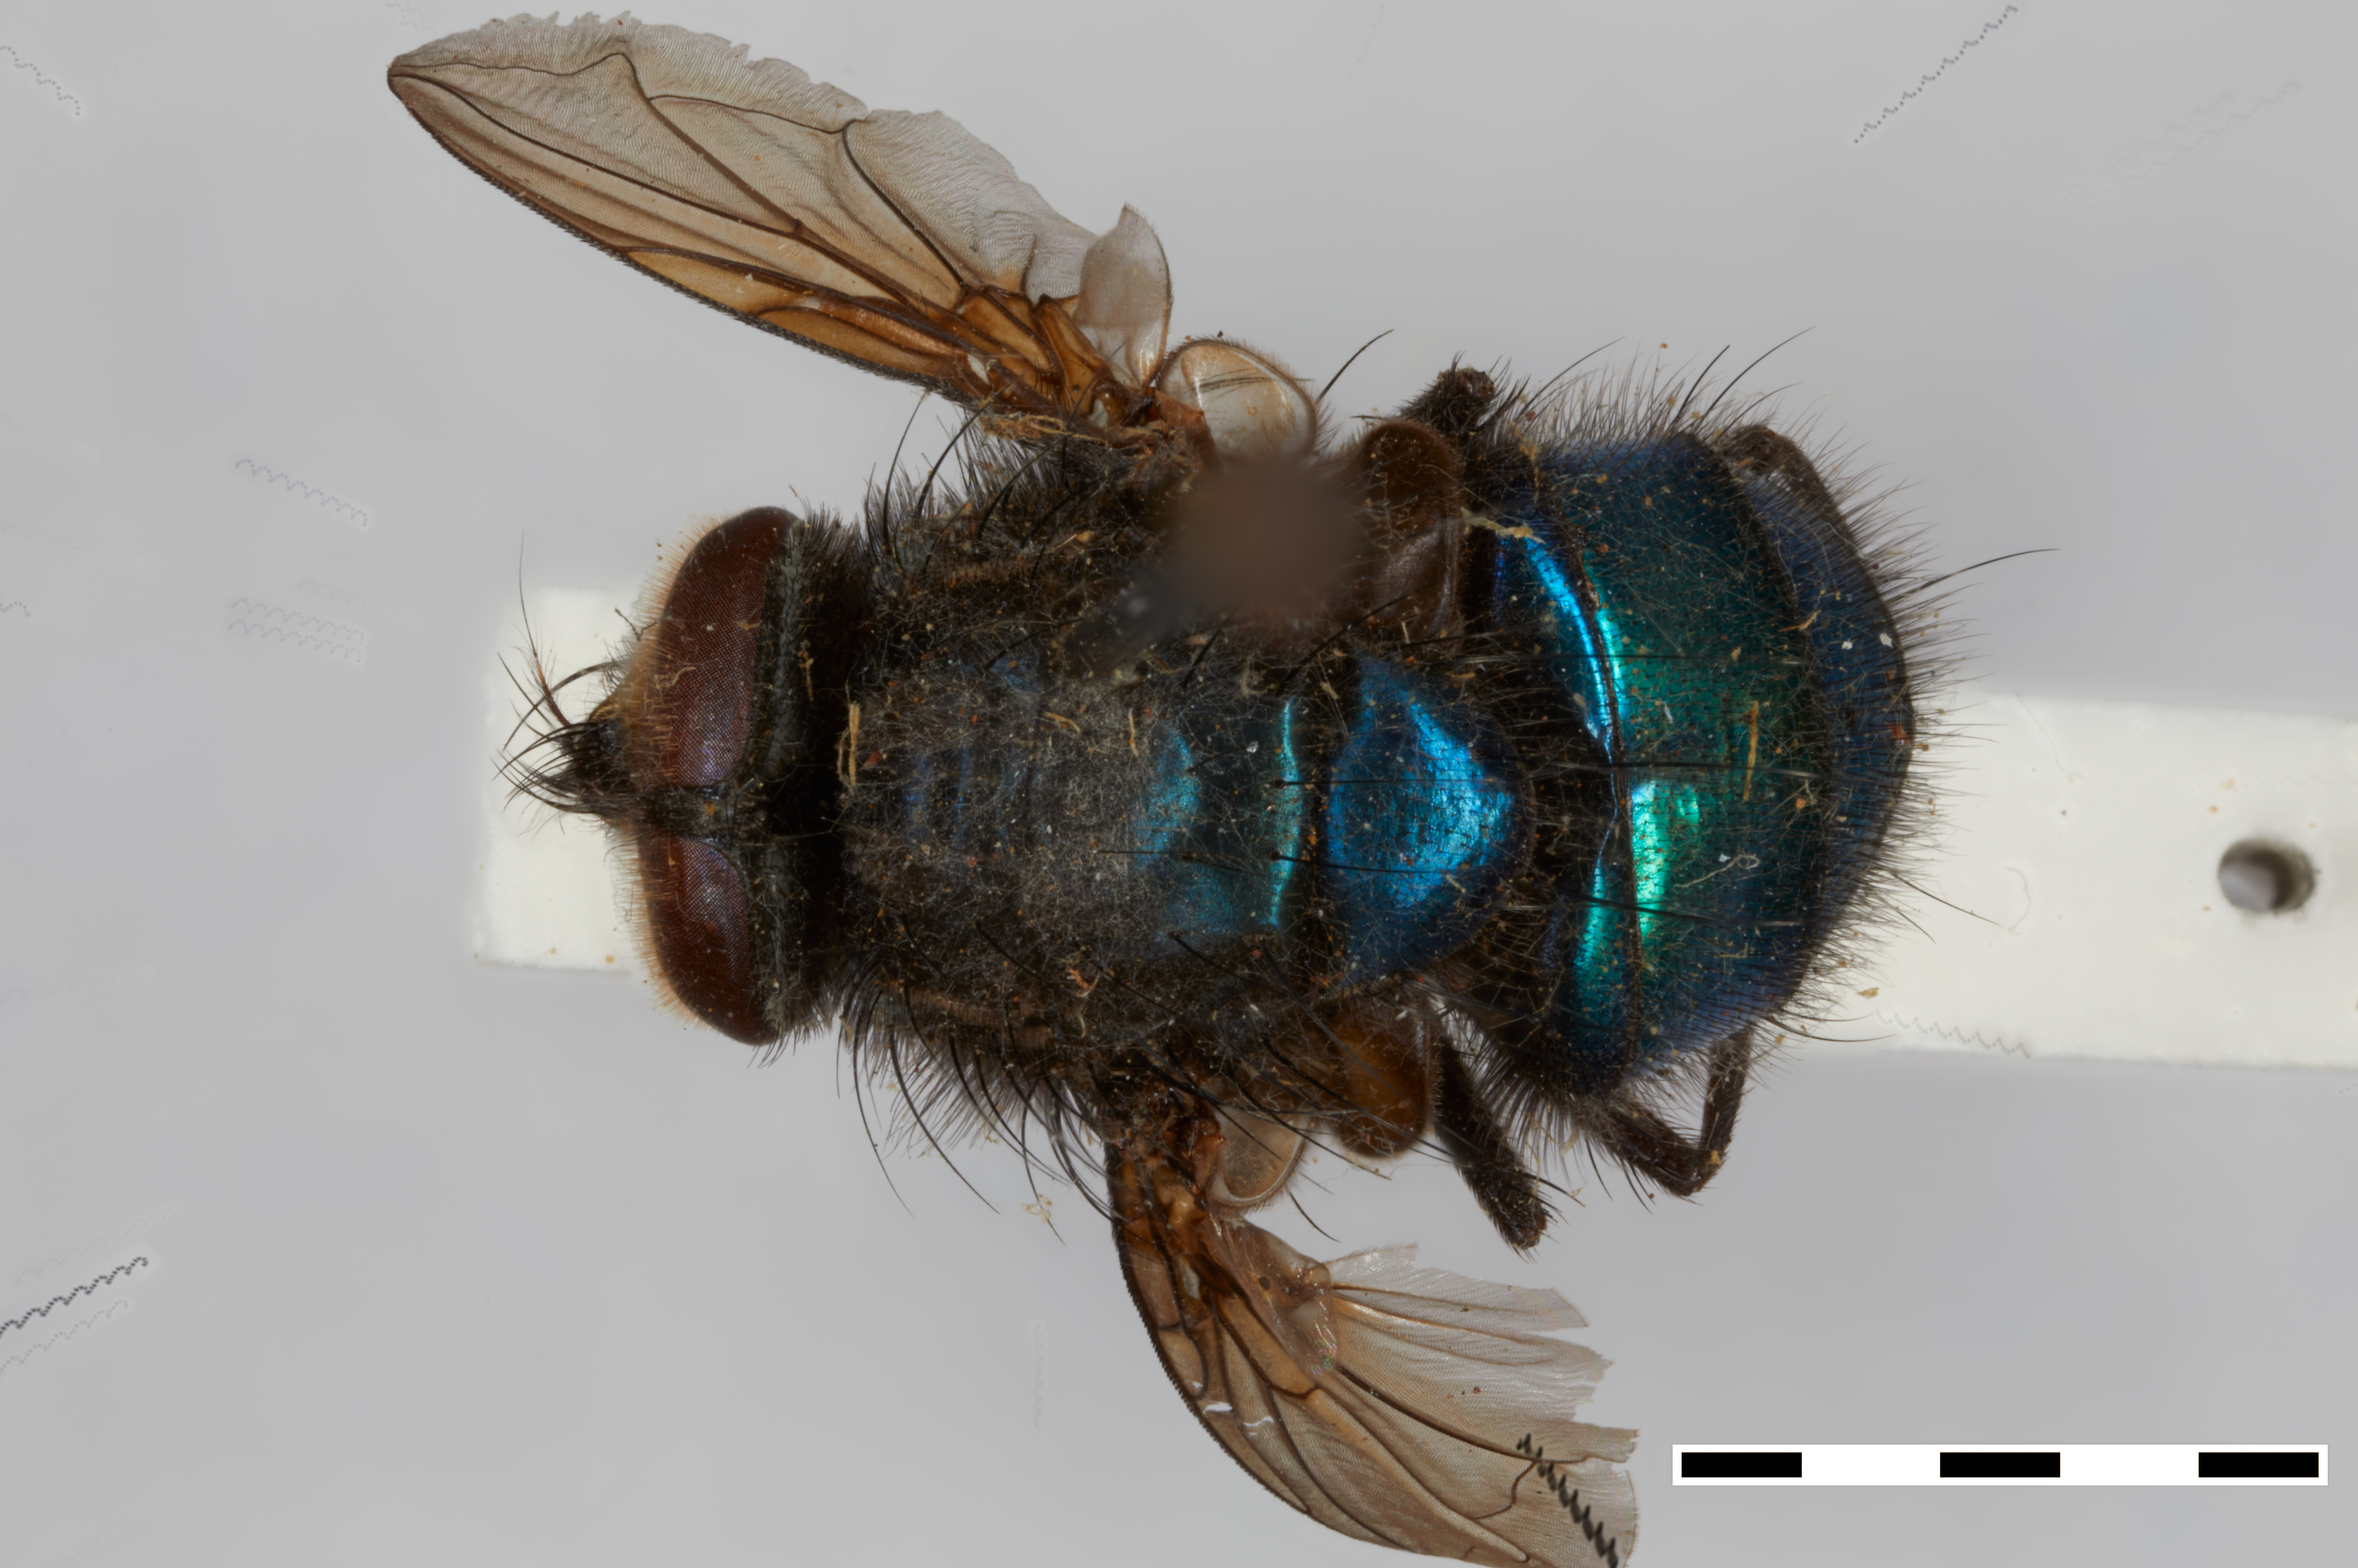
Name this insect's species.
Roraimomusca roraima (also Sarconesia roraima)
